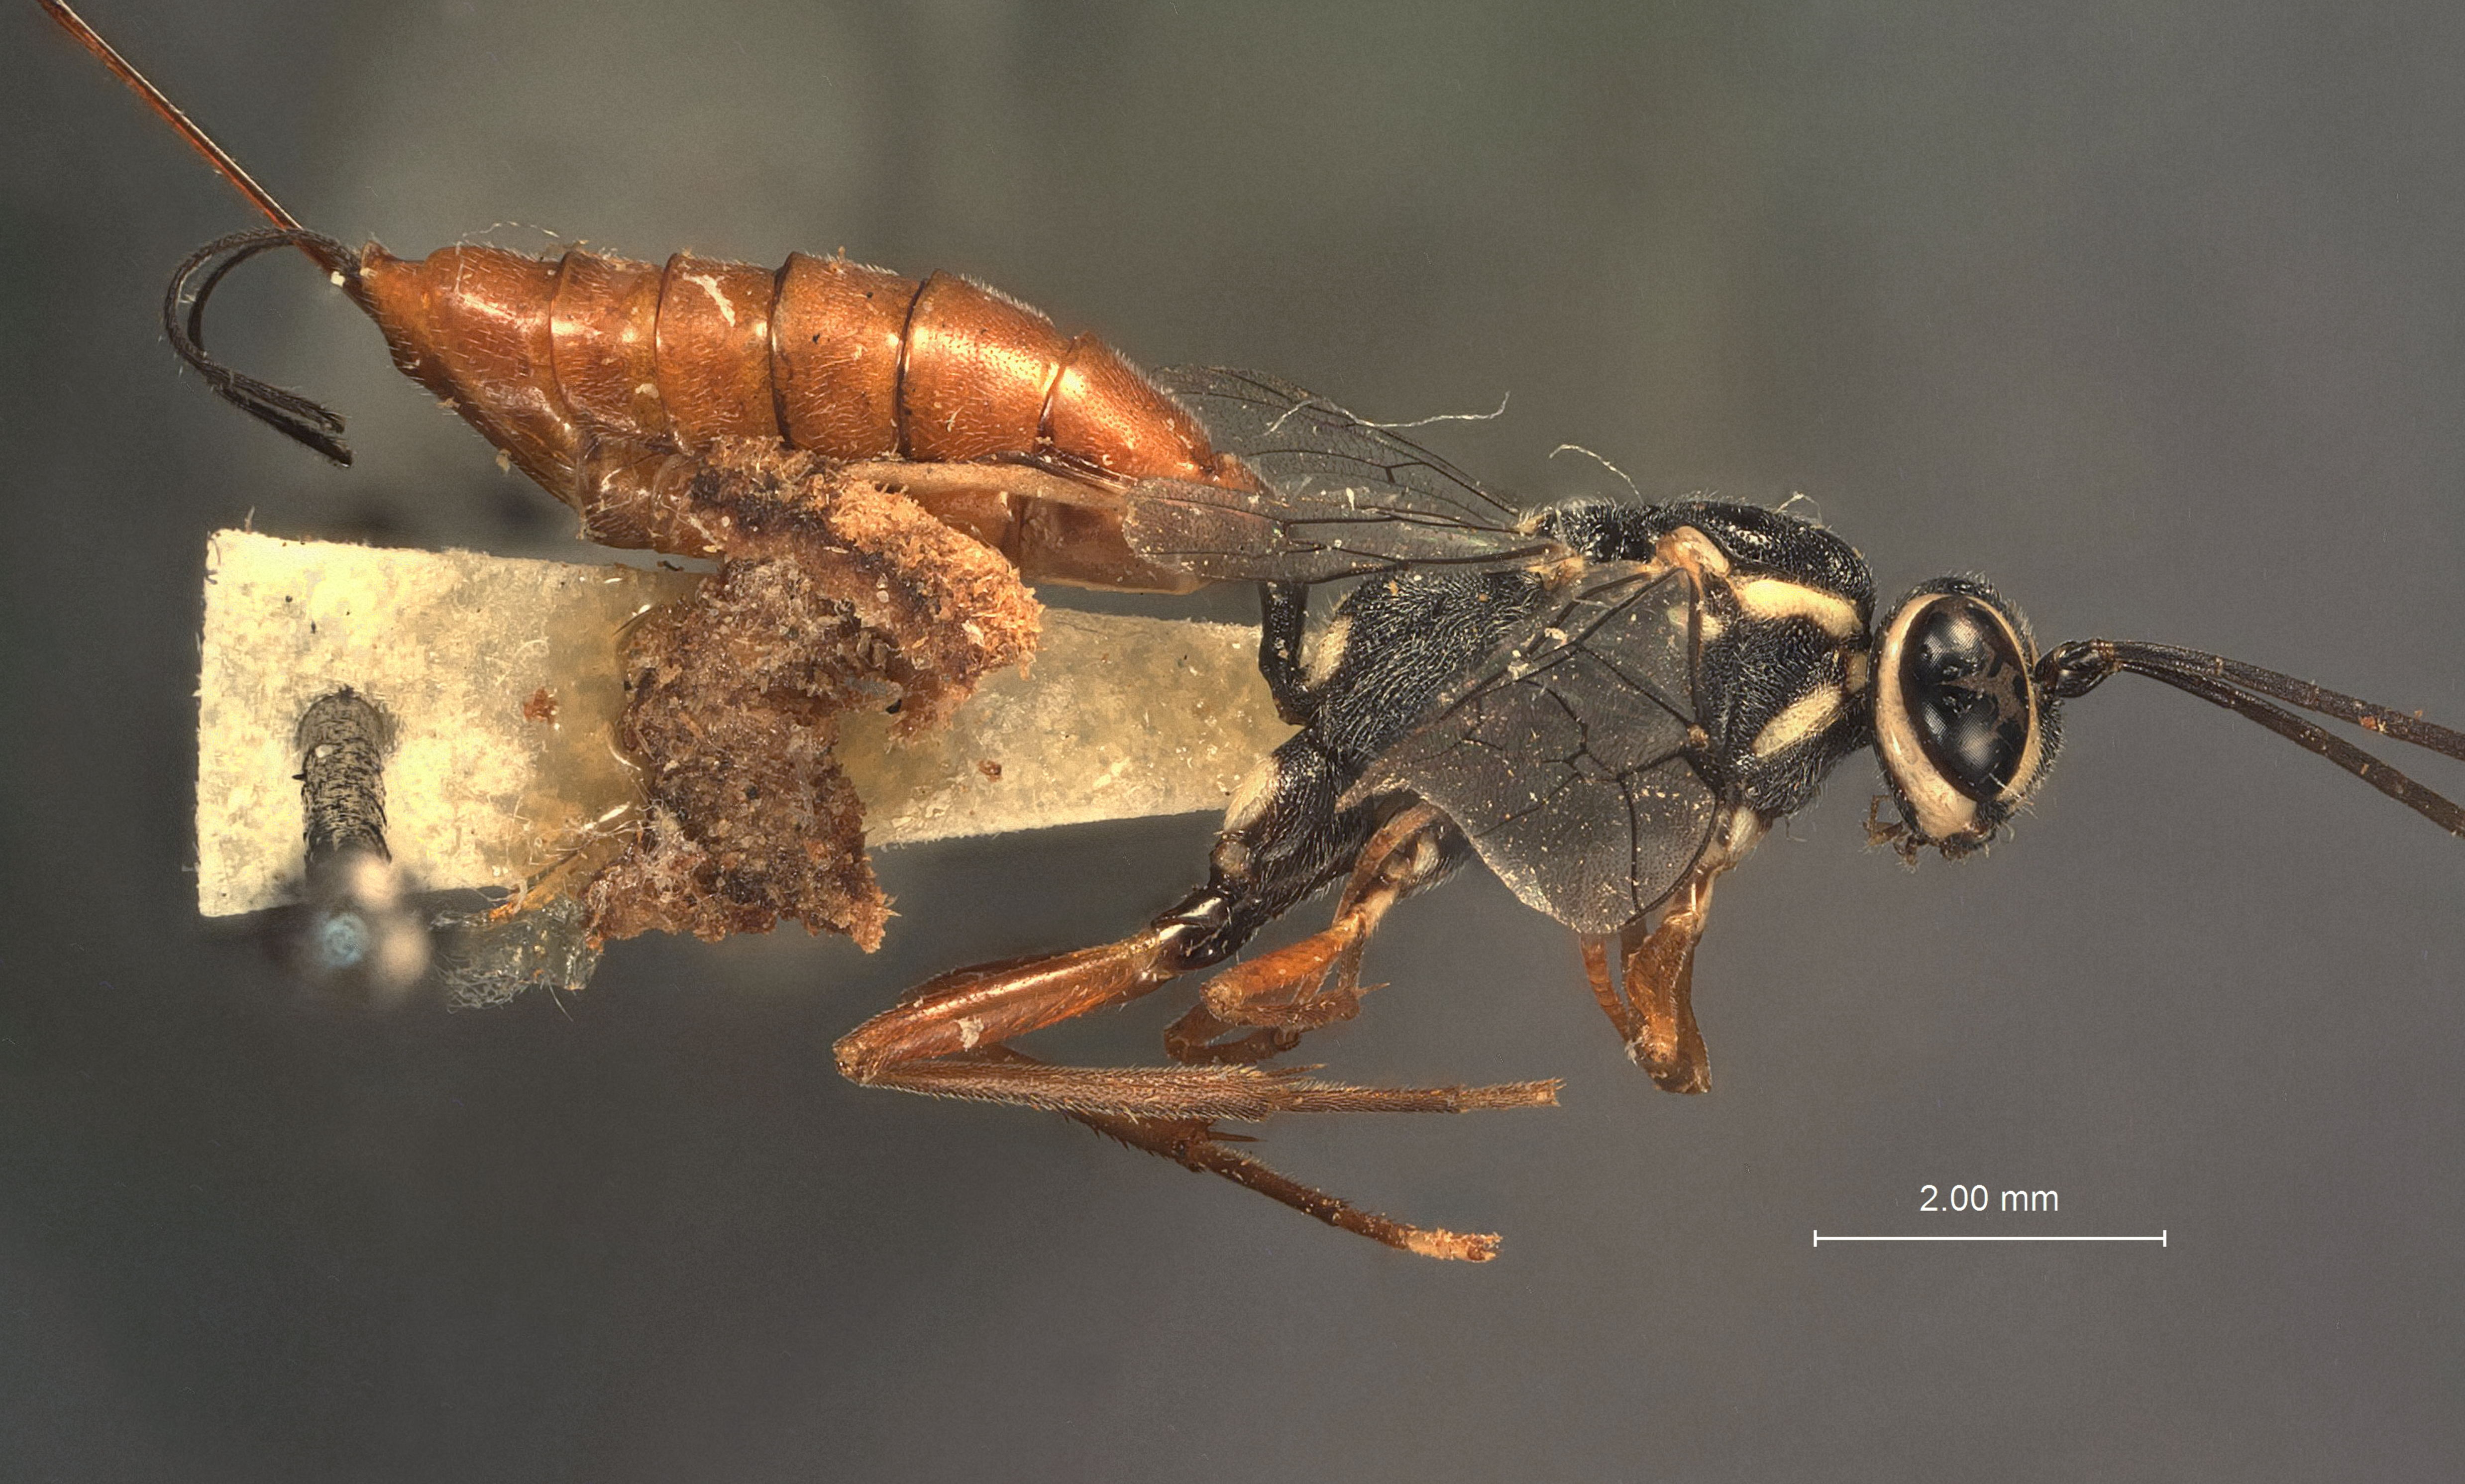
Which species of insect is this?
Cryptohelcostizus ornatus
